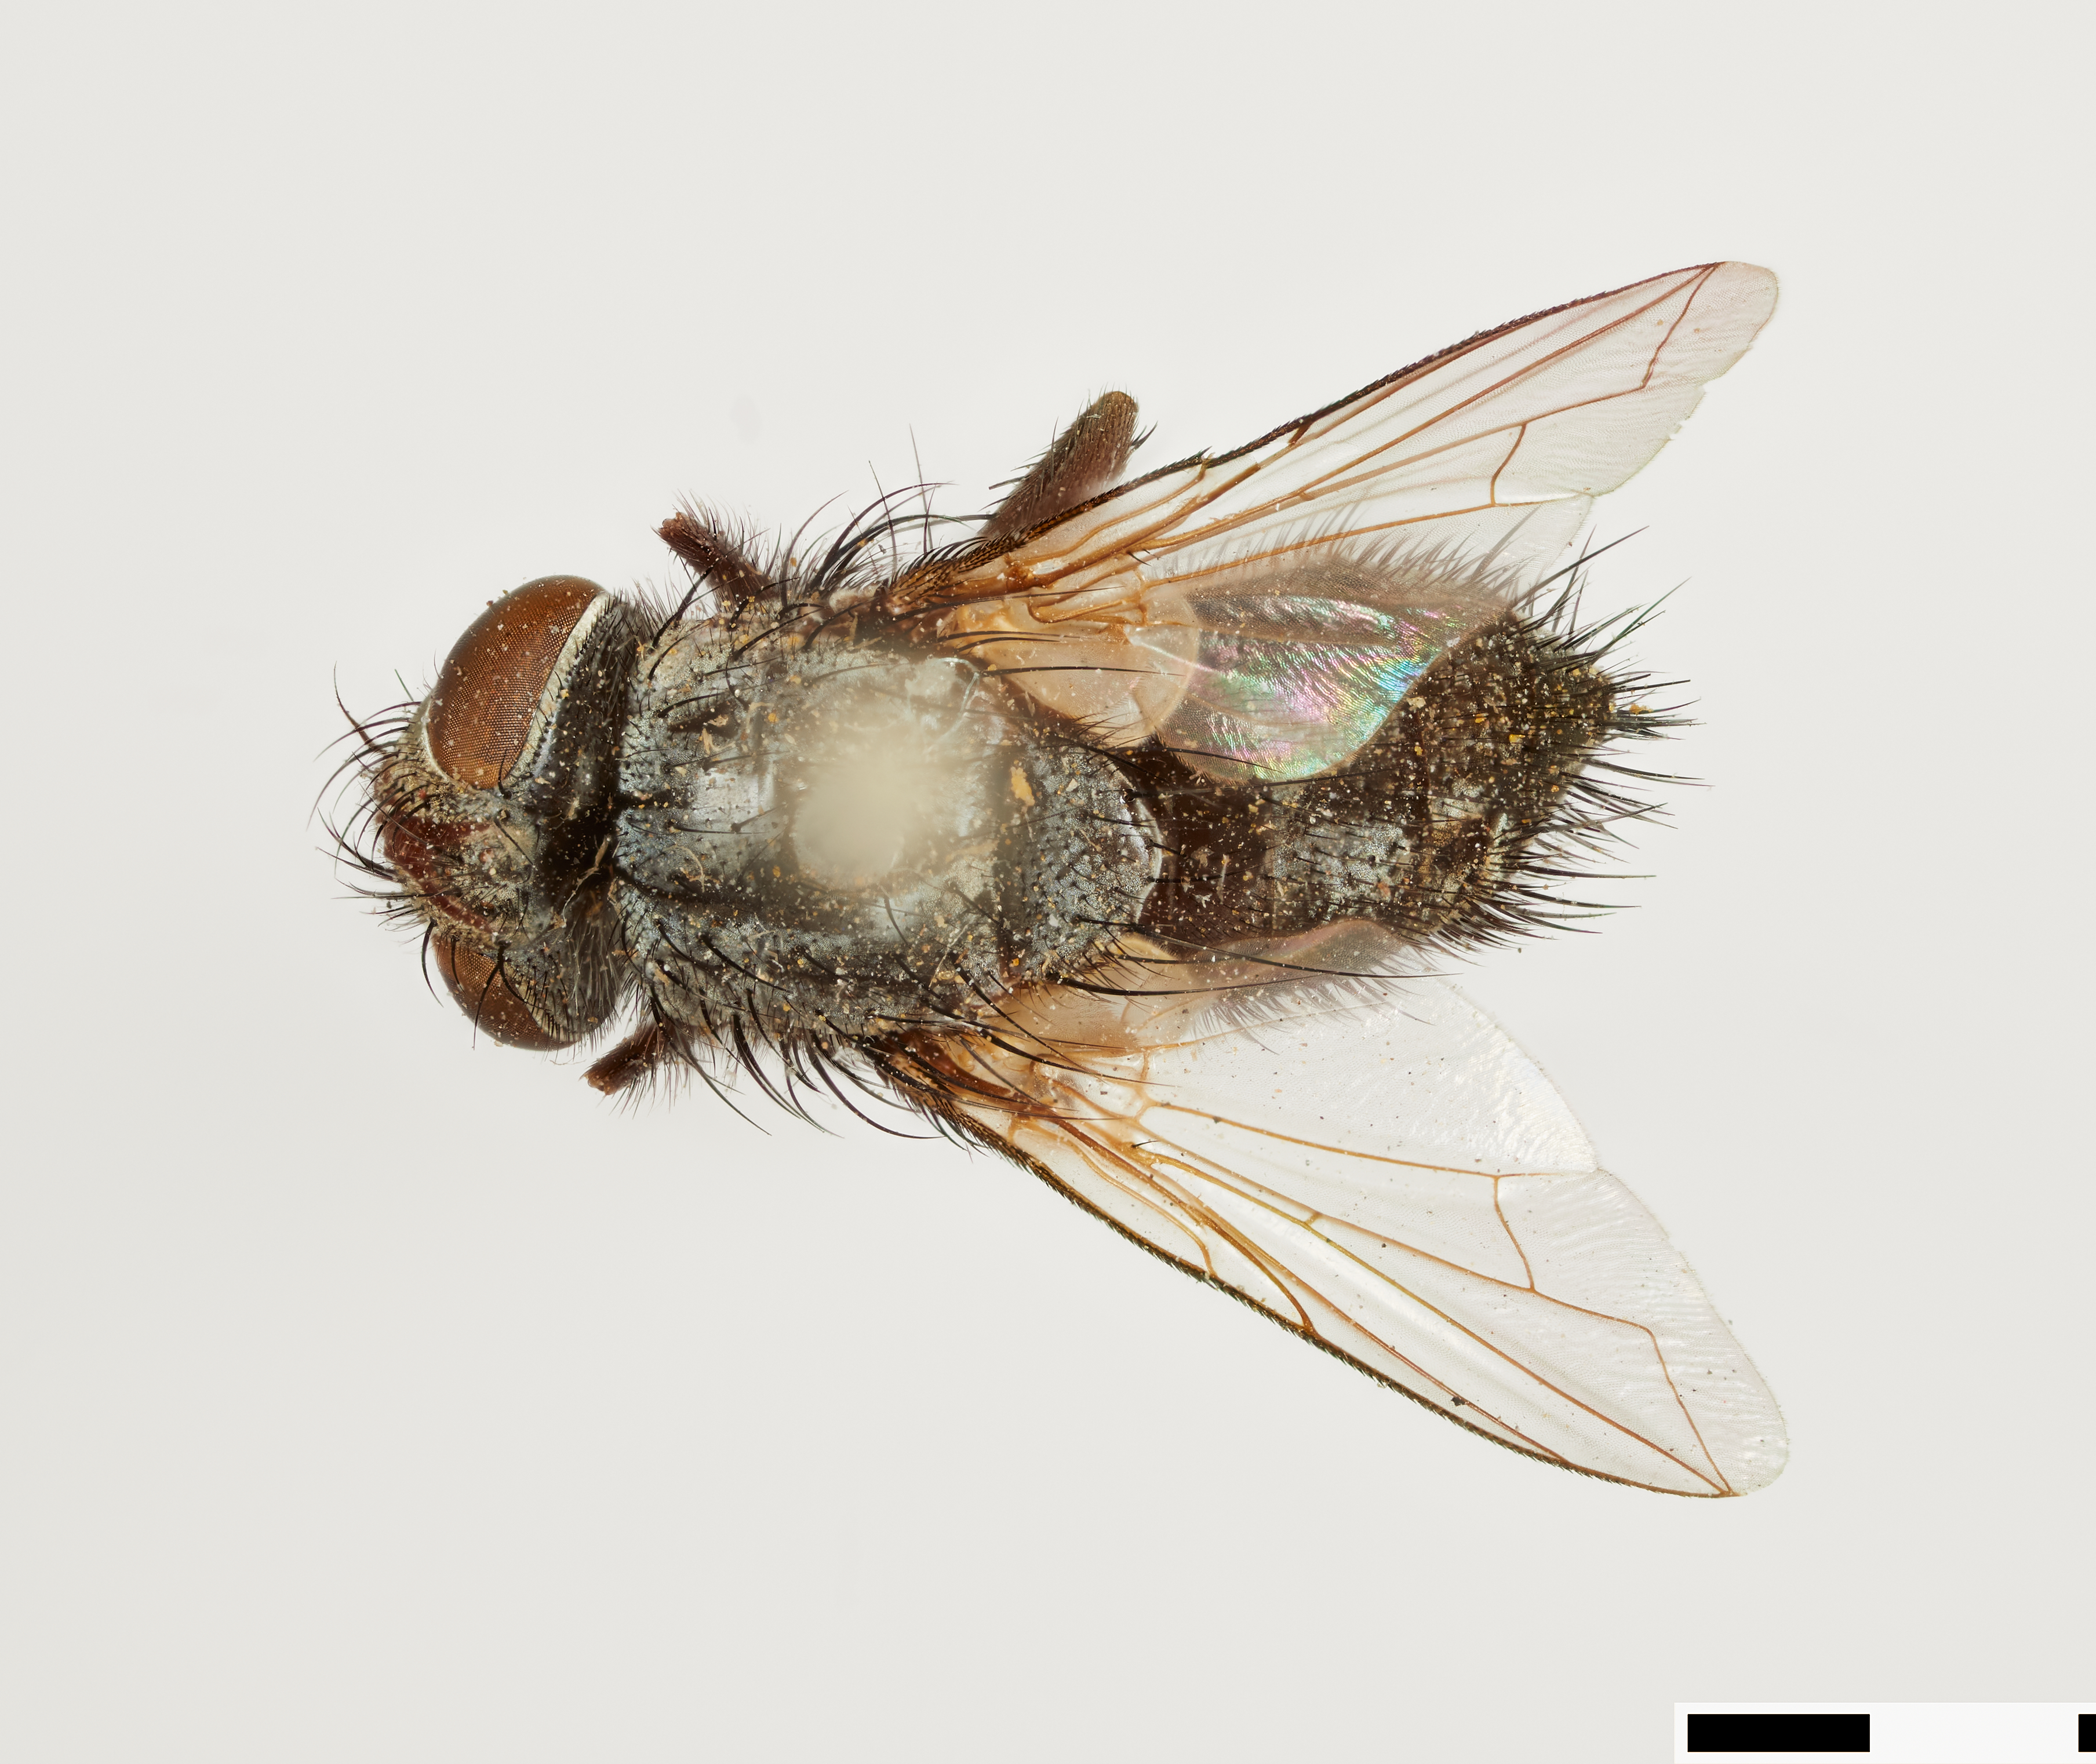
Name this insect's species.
Winthemia obscura
